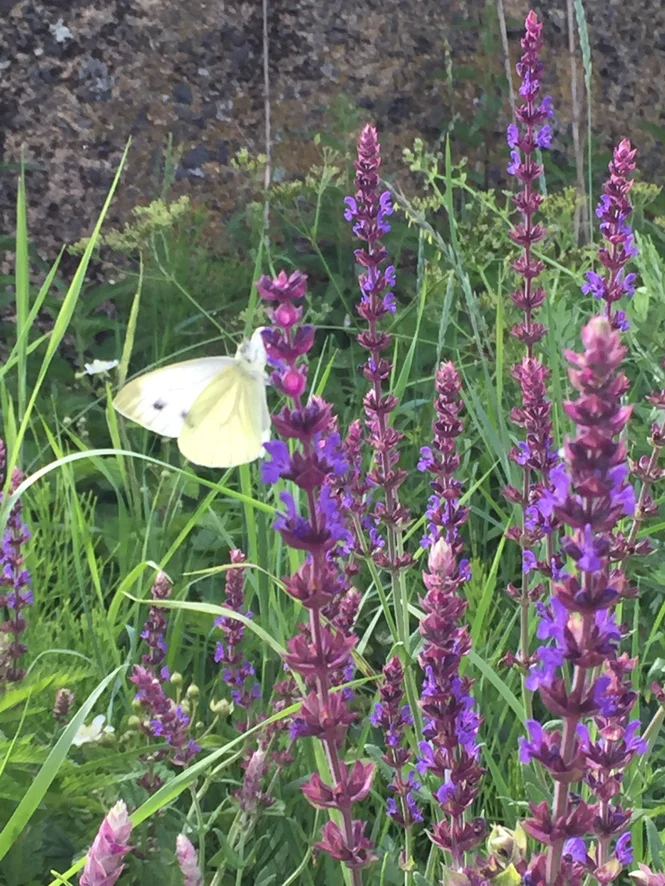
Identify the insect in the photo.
Pieris napi
